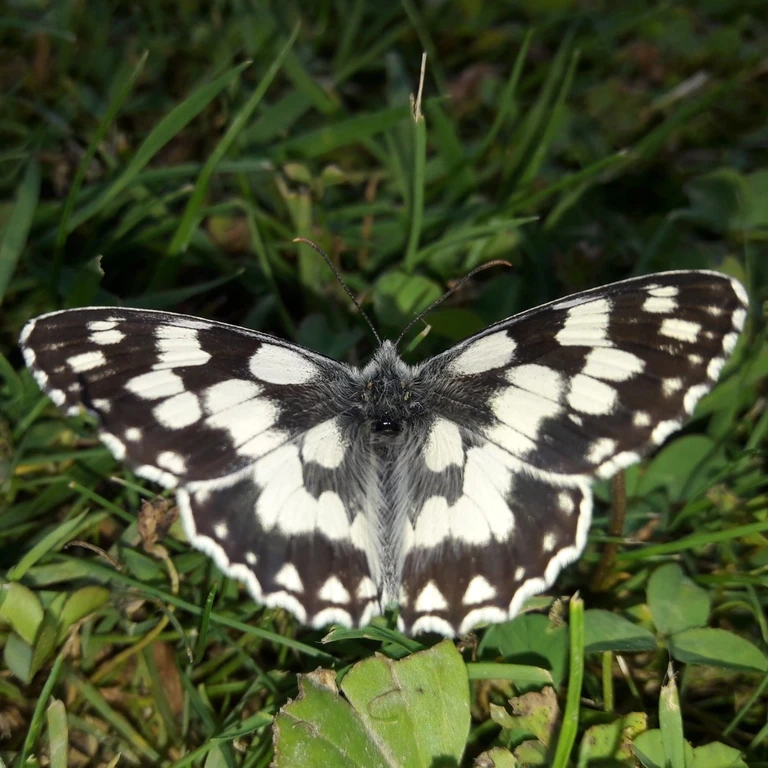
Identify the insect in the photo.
Melanargia galathea
